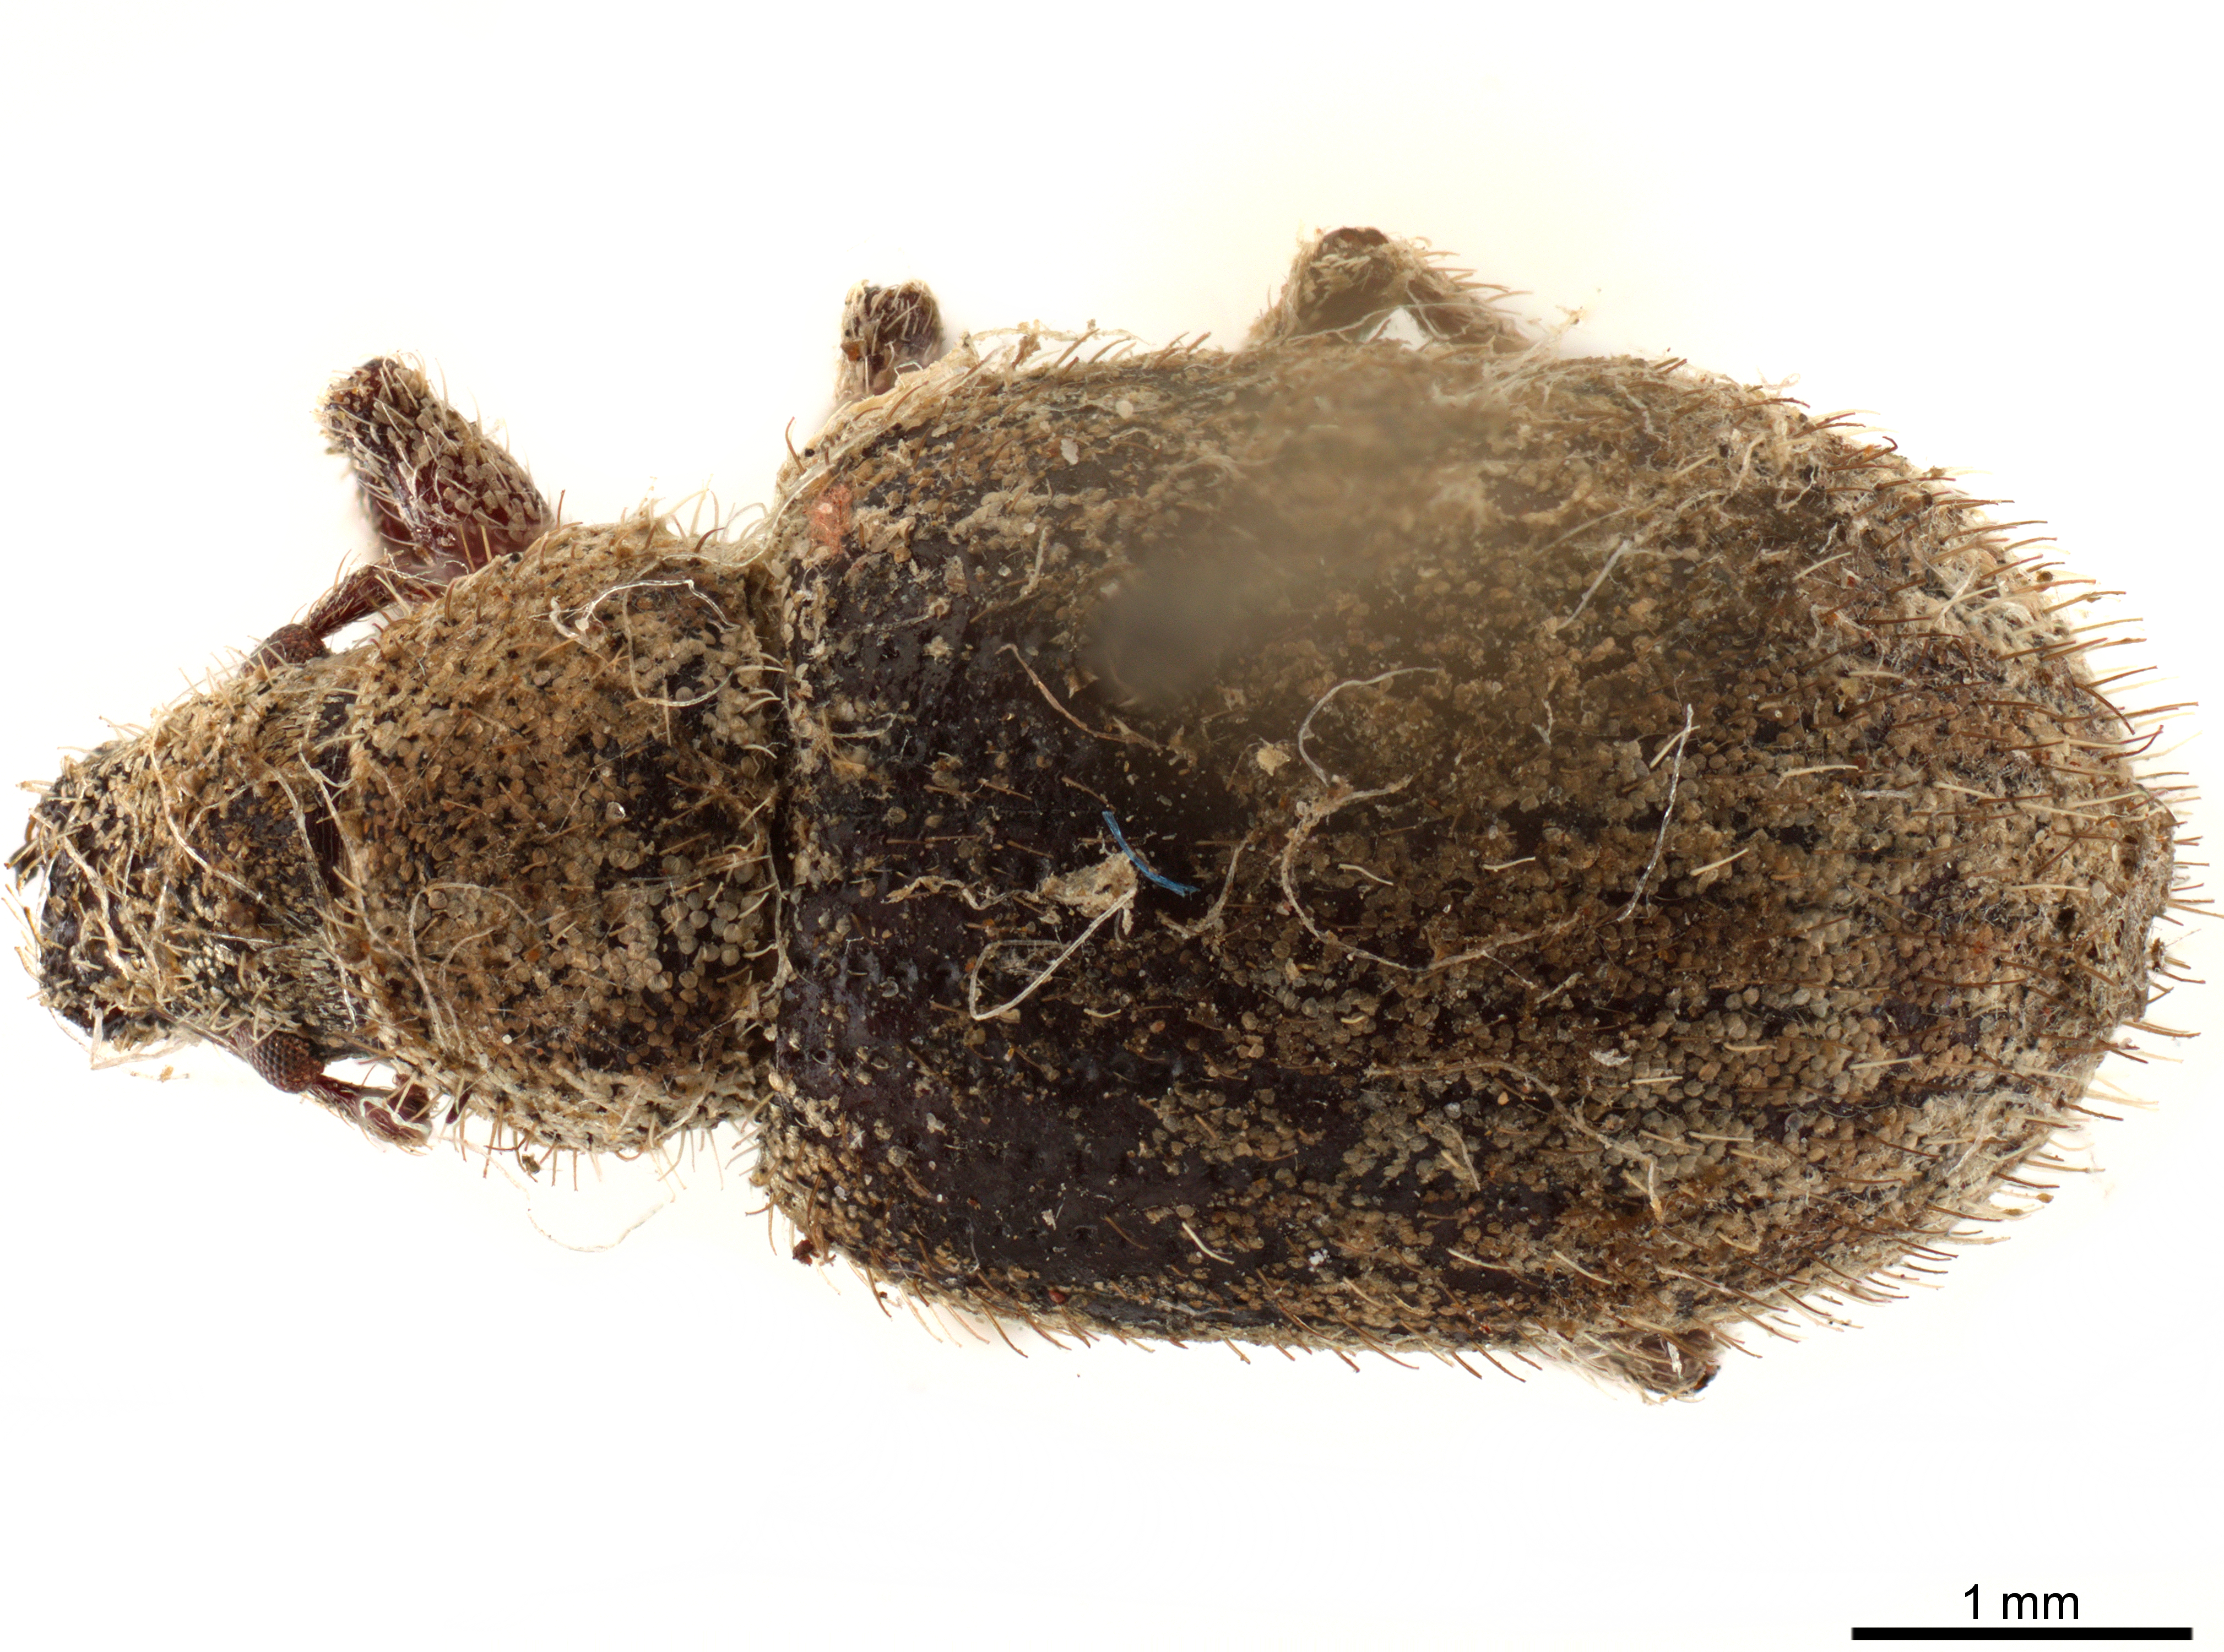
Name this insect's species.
Strophomorphus porcellus
